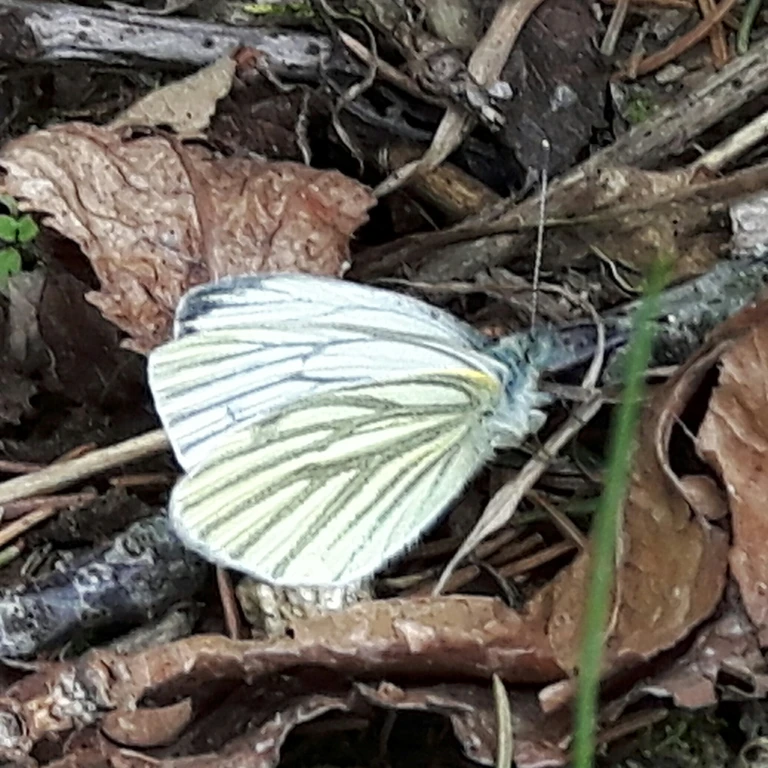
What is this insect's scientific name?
Pieris napi
